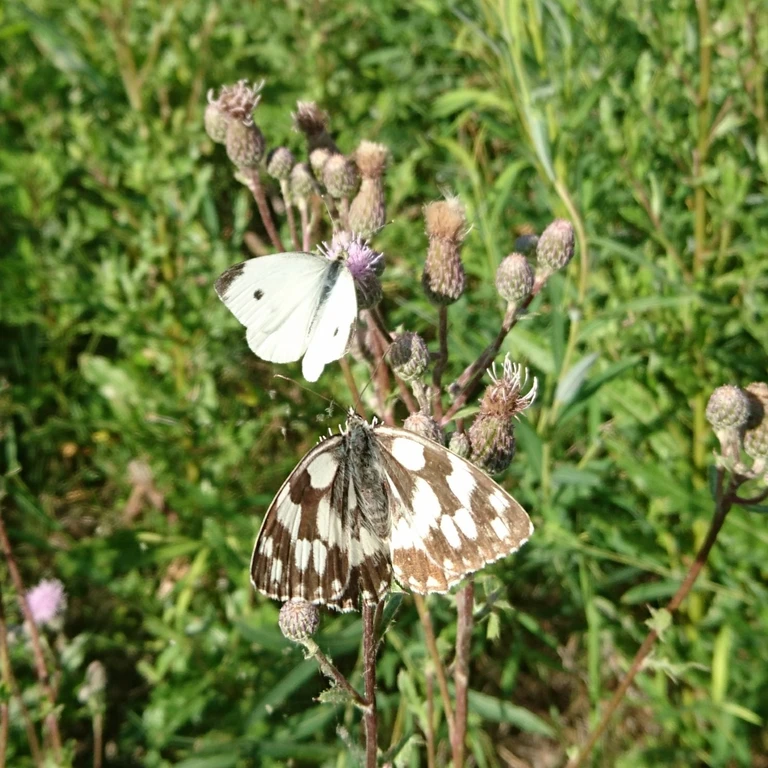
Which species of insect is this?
Melanargia galathea
